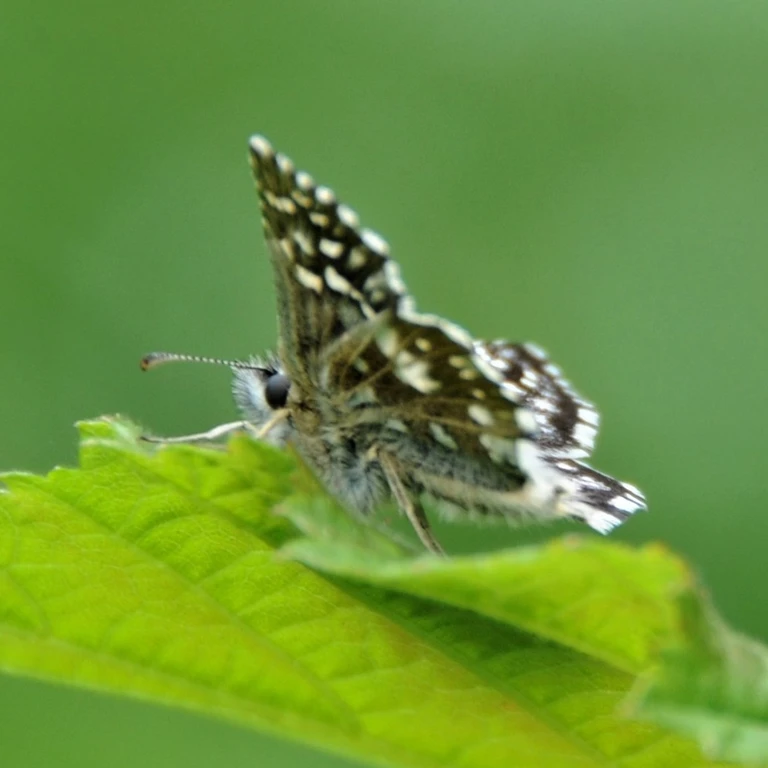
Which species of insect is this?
Pyrgus malvae
